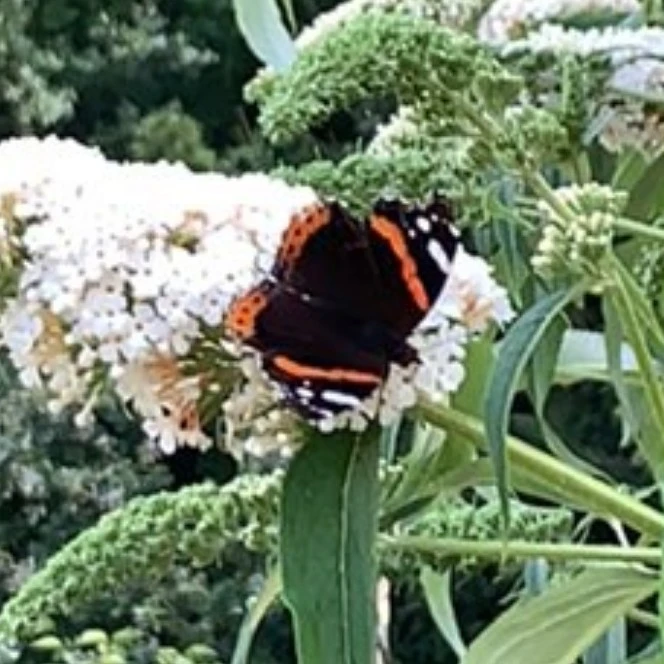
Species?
Vanessa atalanta
